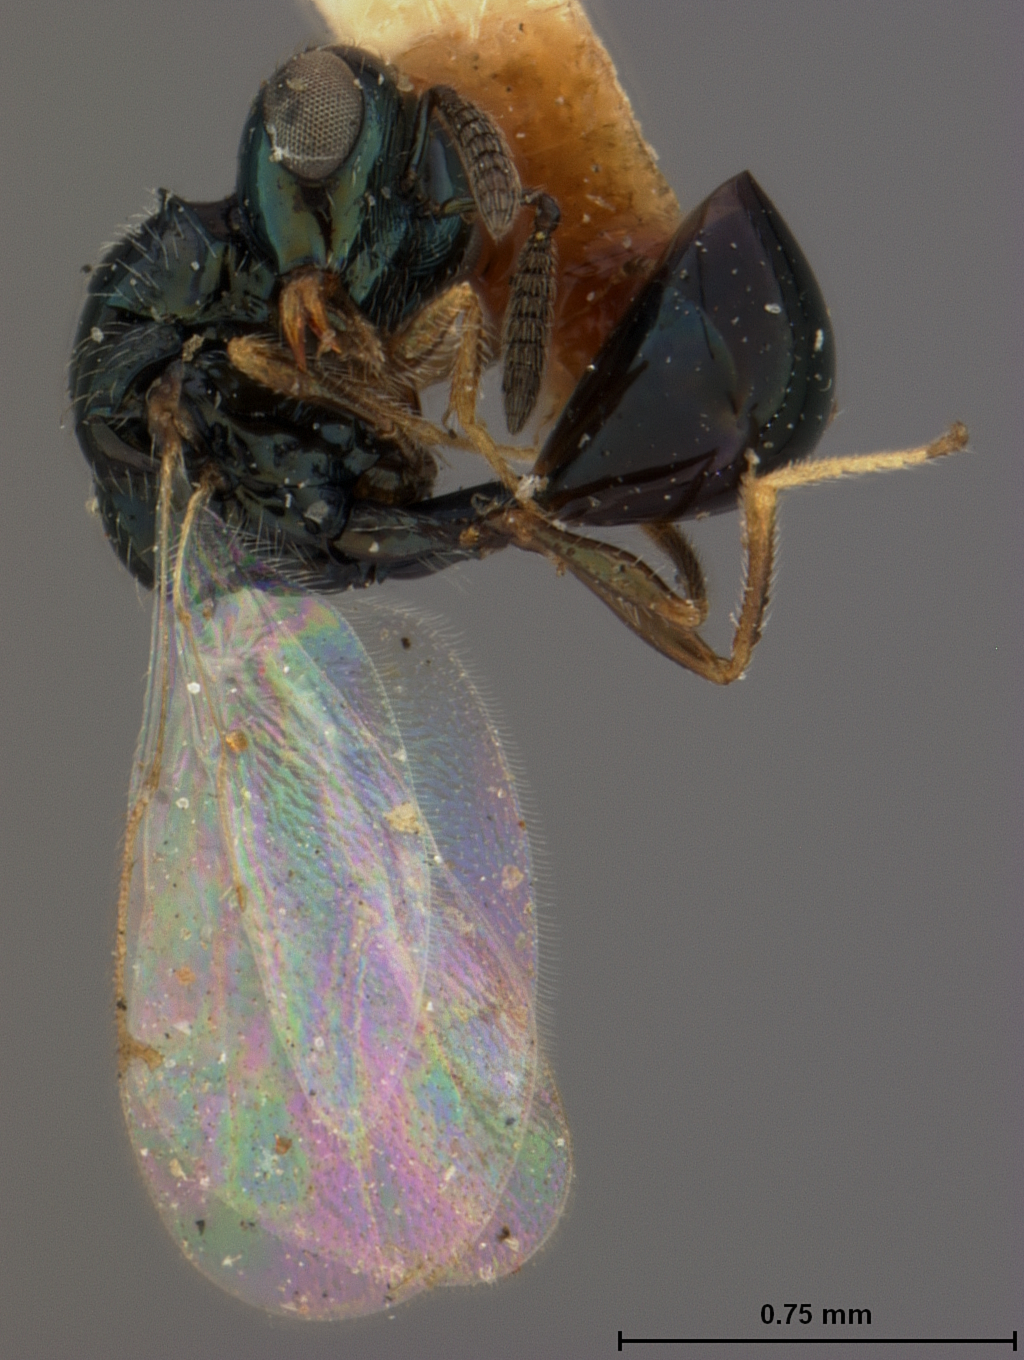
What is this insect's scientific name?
Parasaphes japonicus
